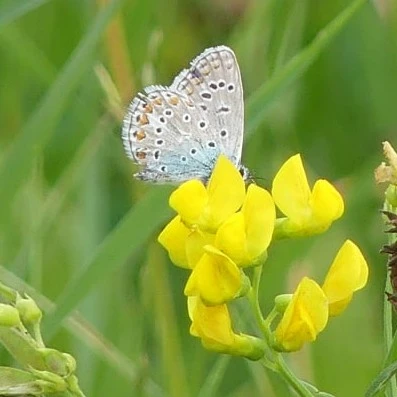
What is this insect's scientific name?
Polyommatus icarus
